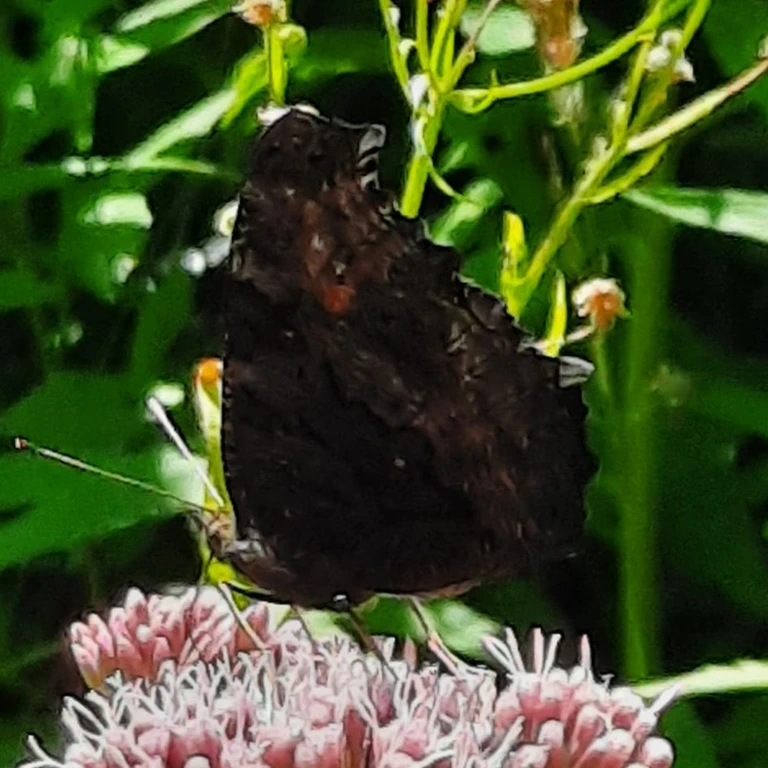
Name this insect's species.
Aglais io
